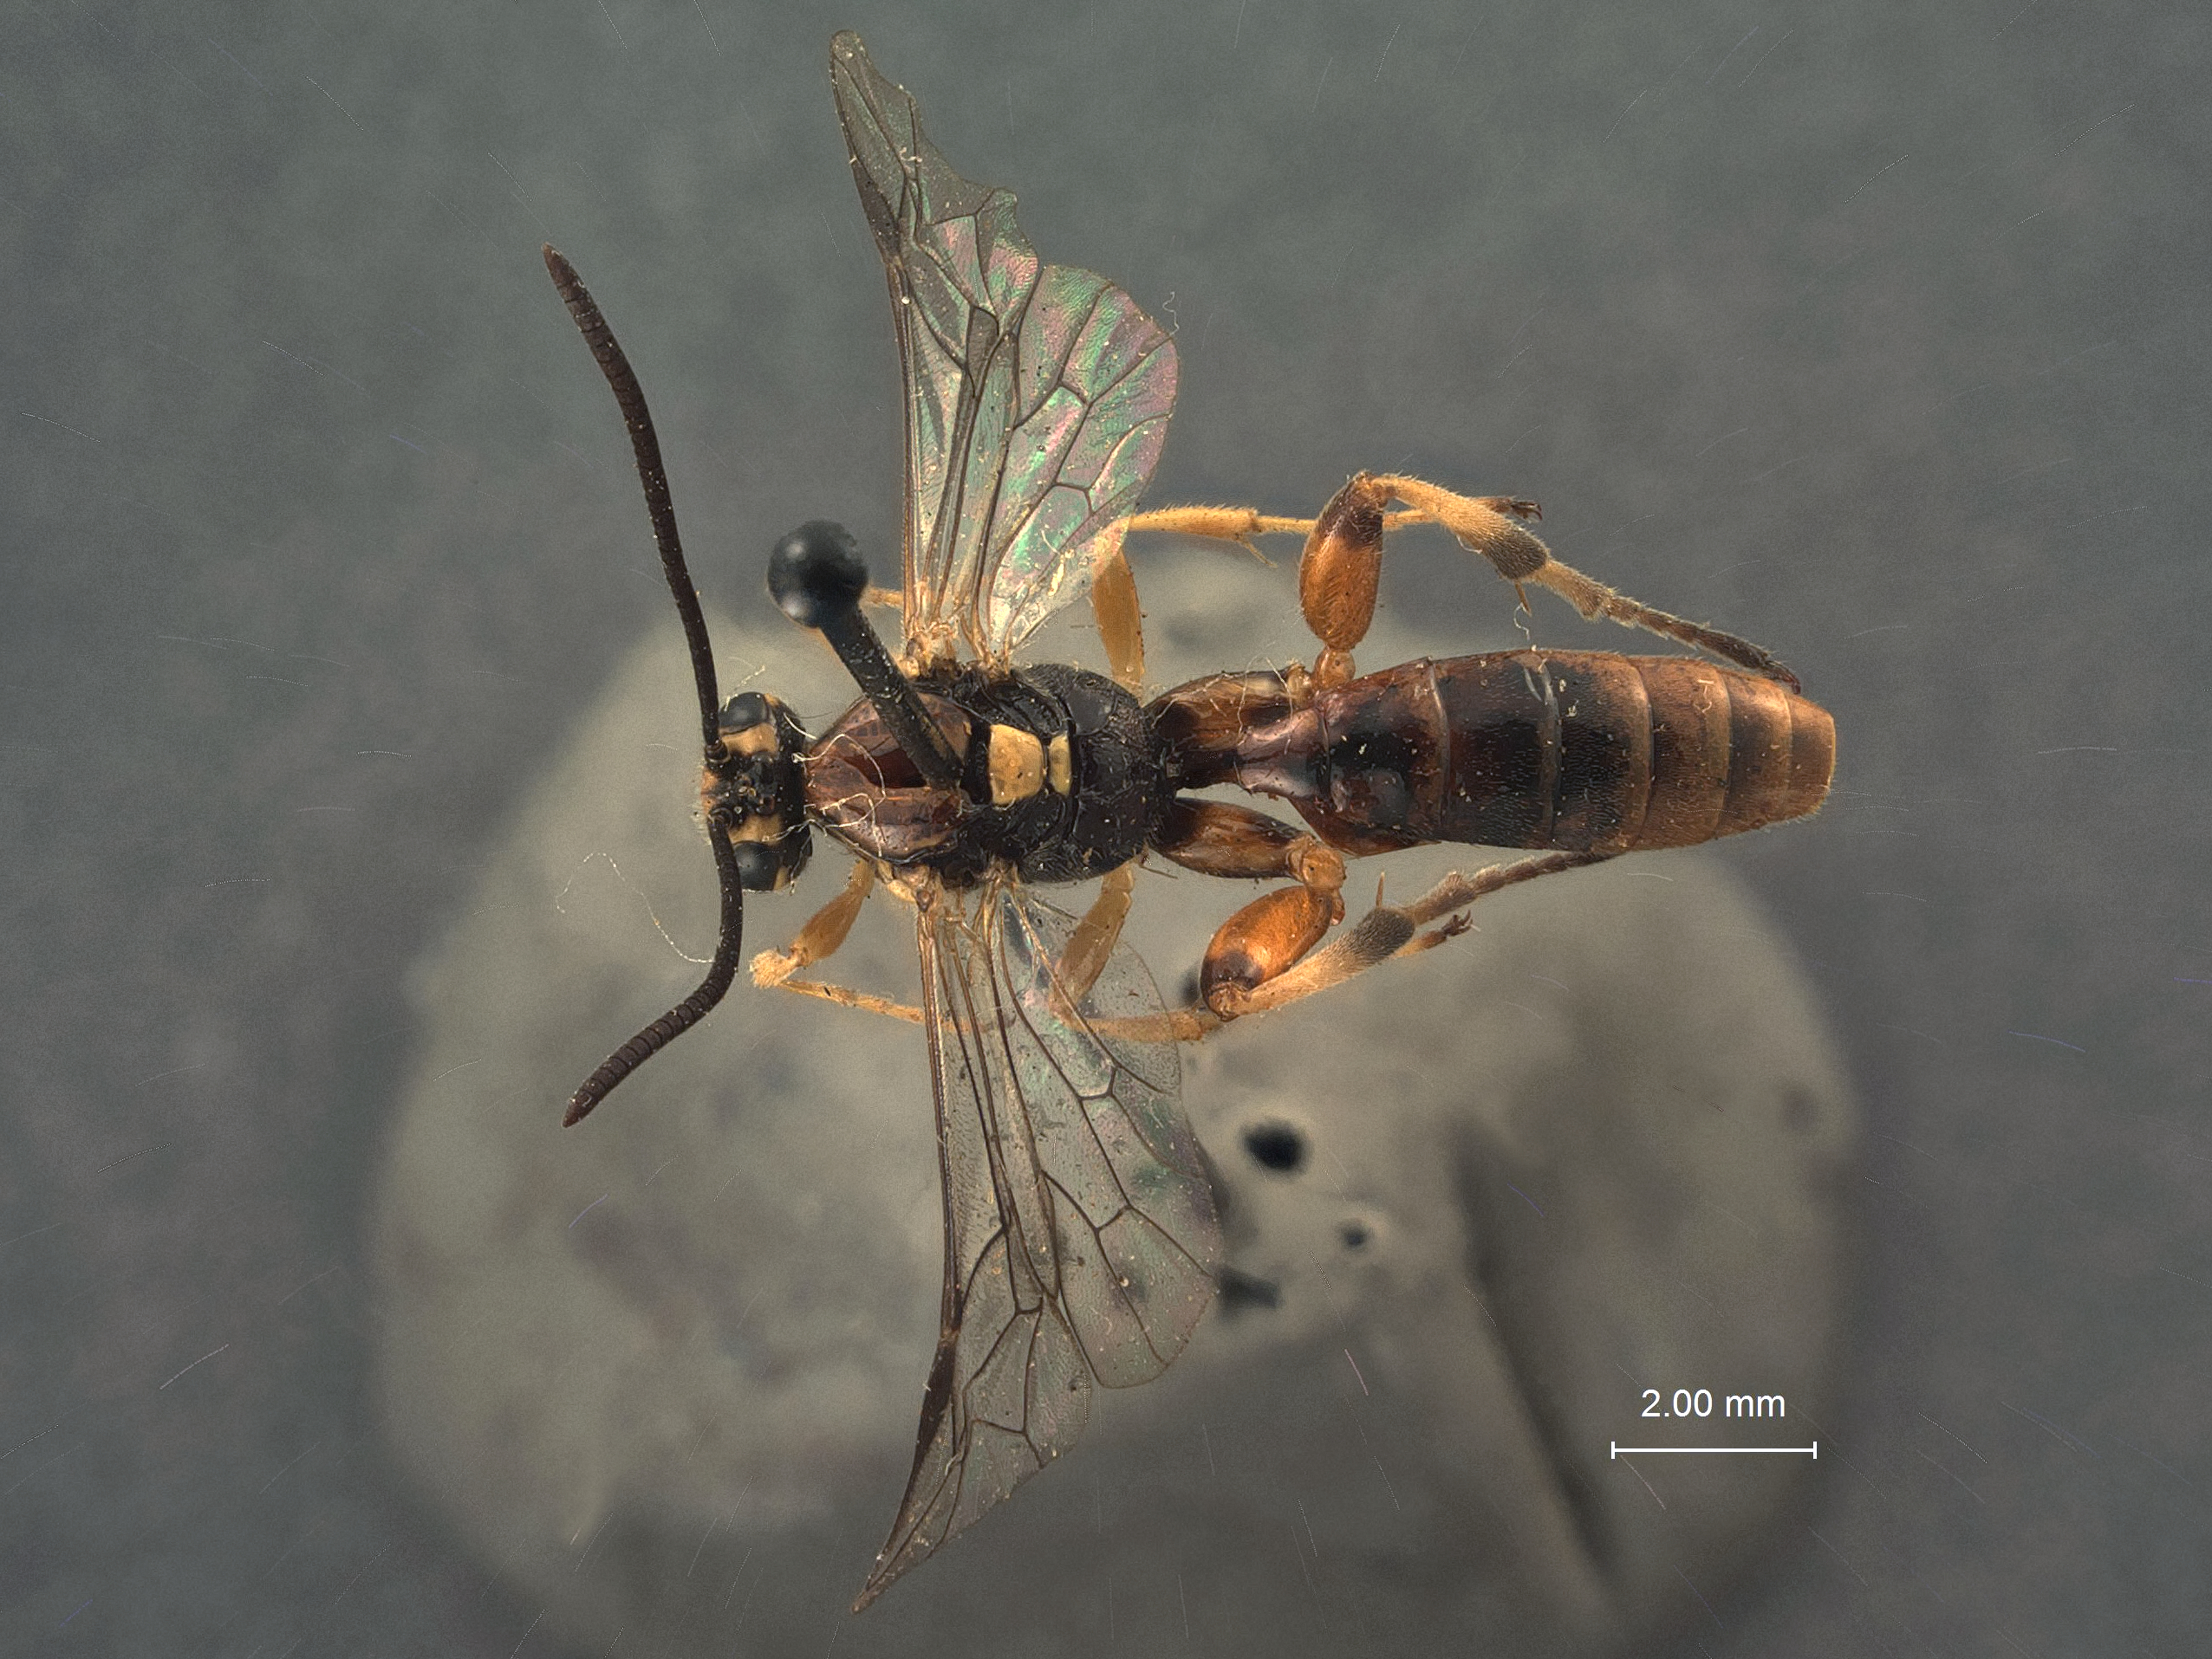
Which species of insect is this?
Labium rufiscutum
